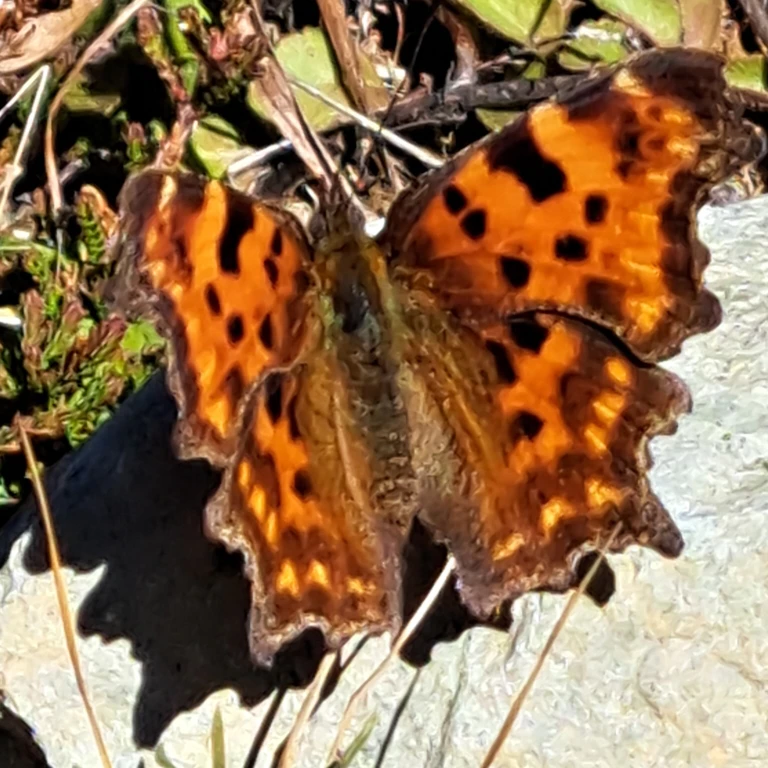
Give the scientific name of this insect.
Polygonia c-album
